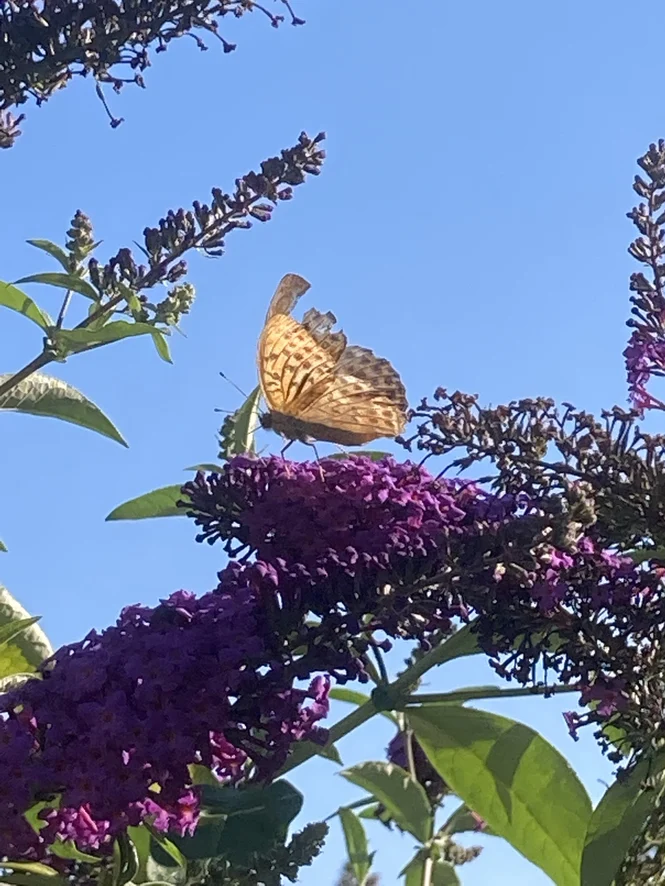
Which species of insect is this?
Argynnis paphia
